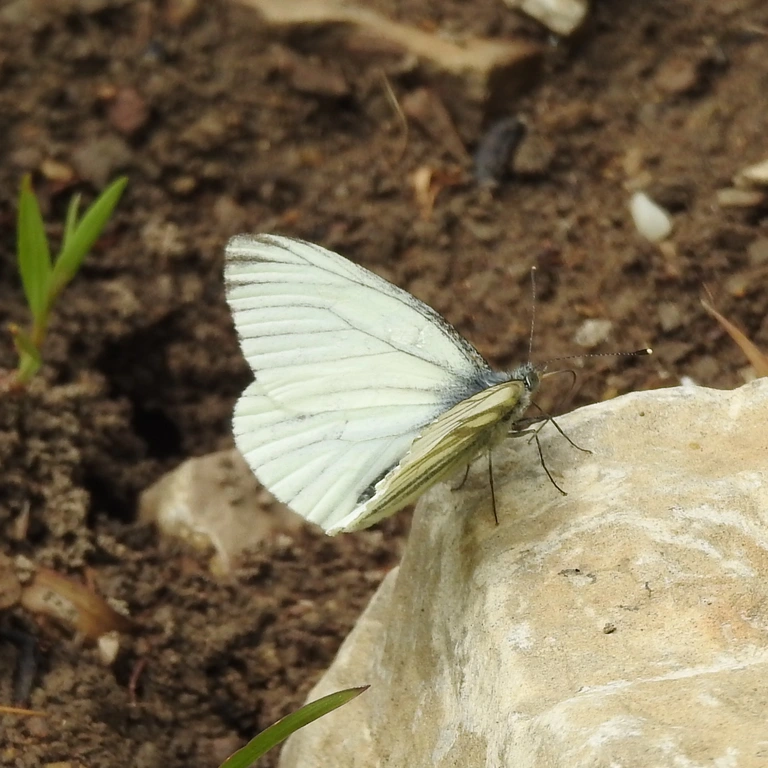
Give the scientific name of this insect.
Pieris napi
